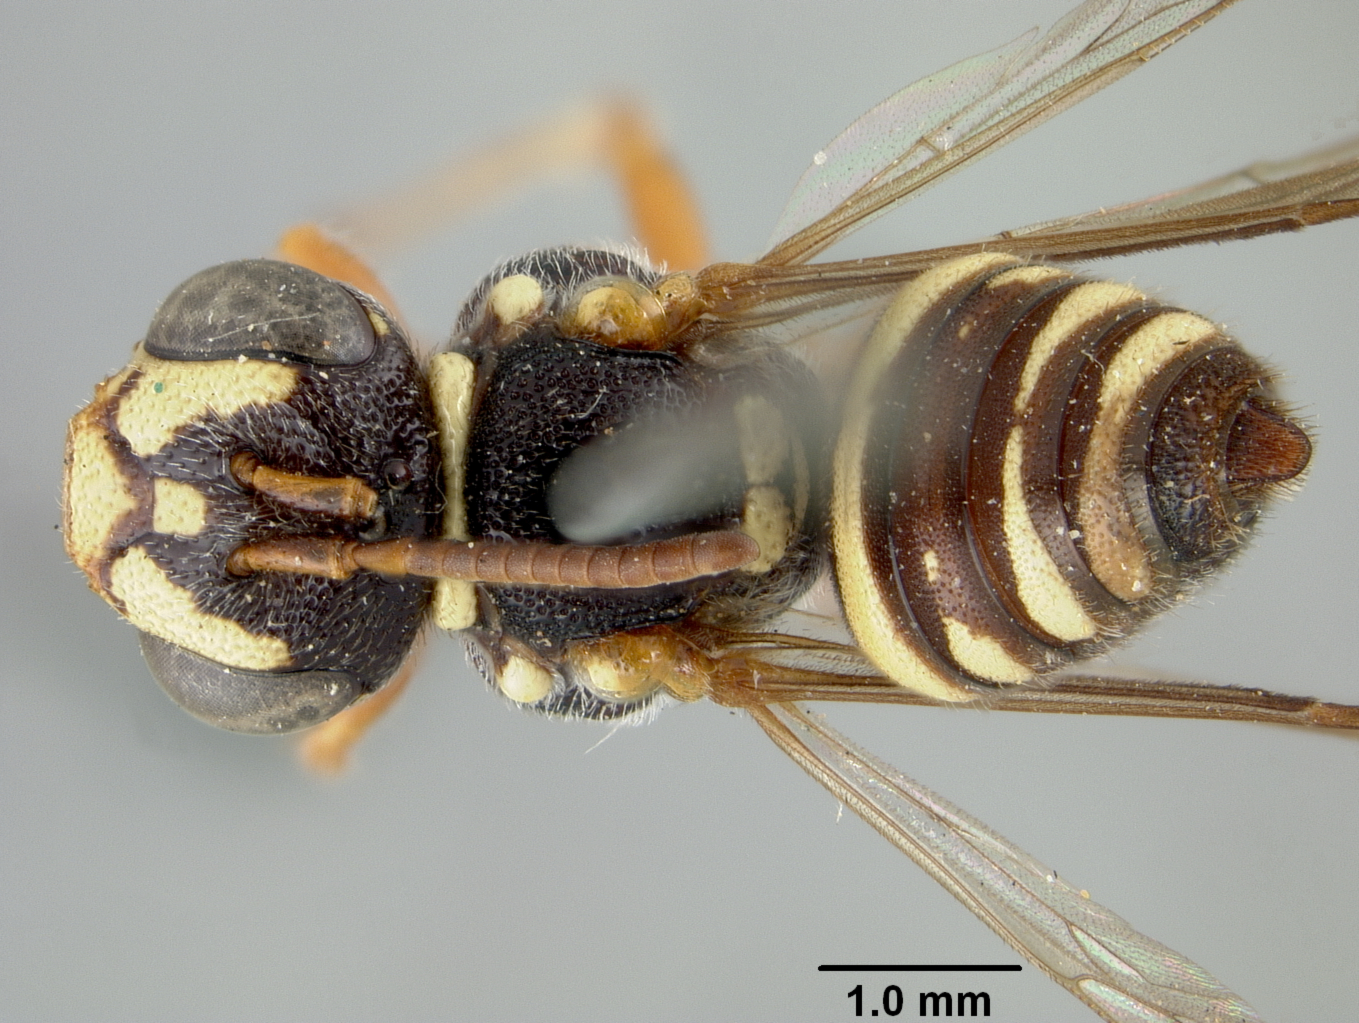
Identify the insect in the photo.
Nomada lippiae
